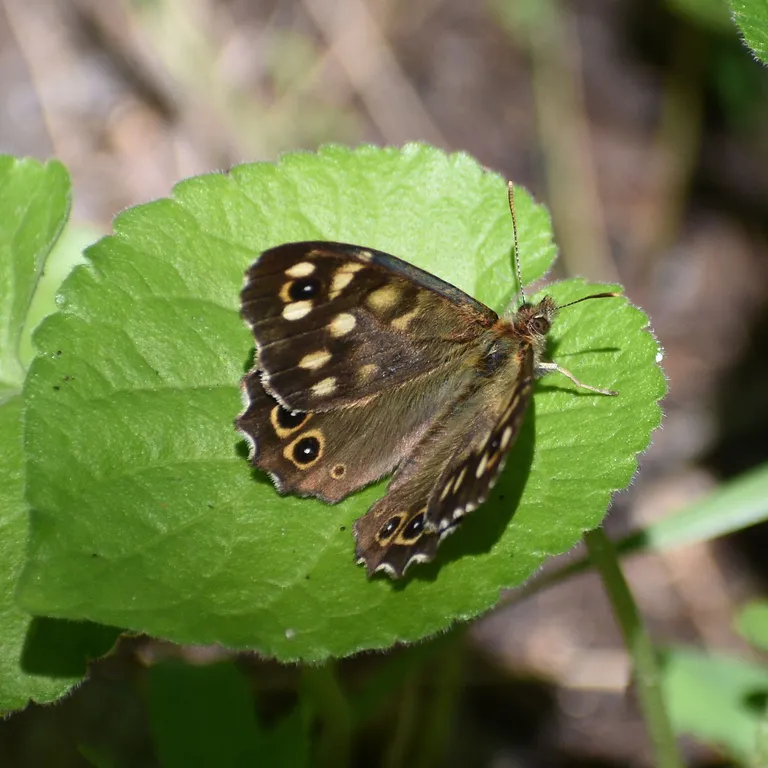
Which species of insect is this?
Pararge aegeria
